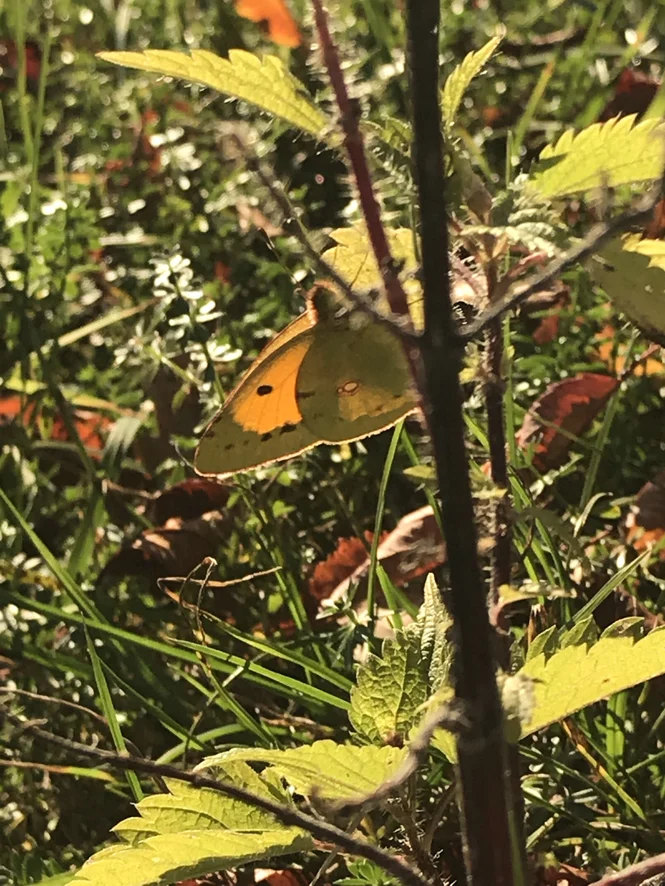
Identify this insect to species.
Colias croceus
